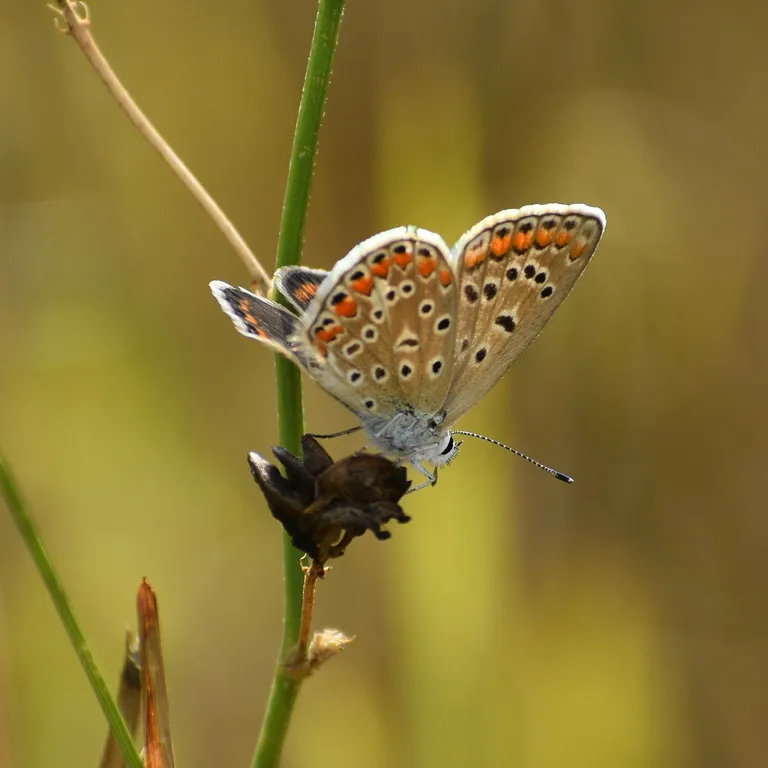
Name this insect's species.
Polyommatus icarus
